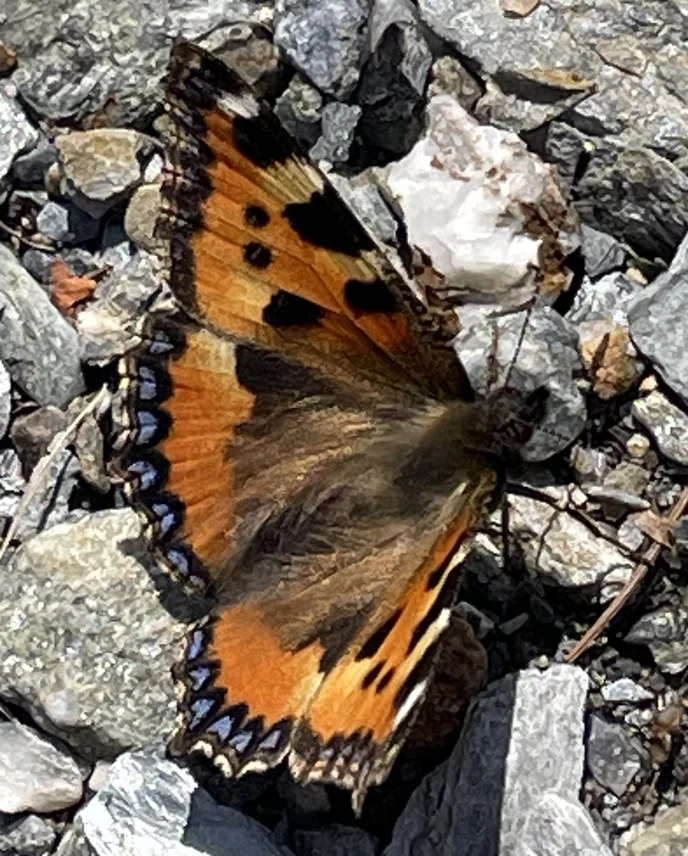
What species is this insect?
Aglais urticae
